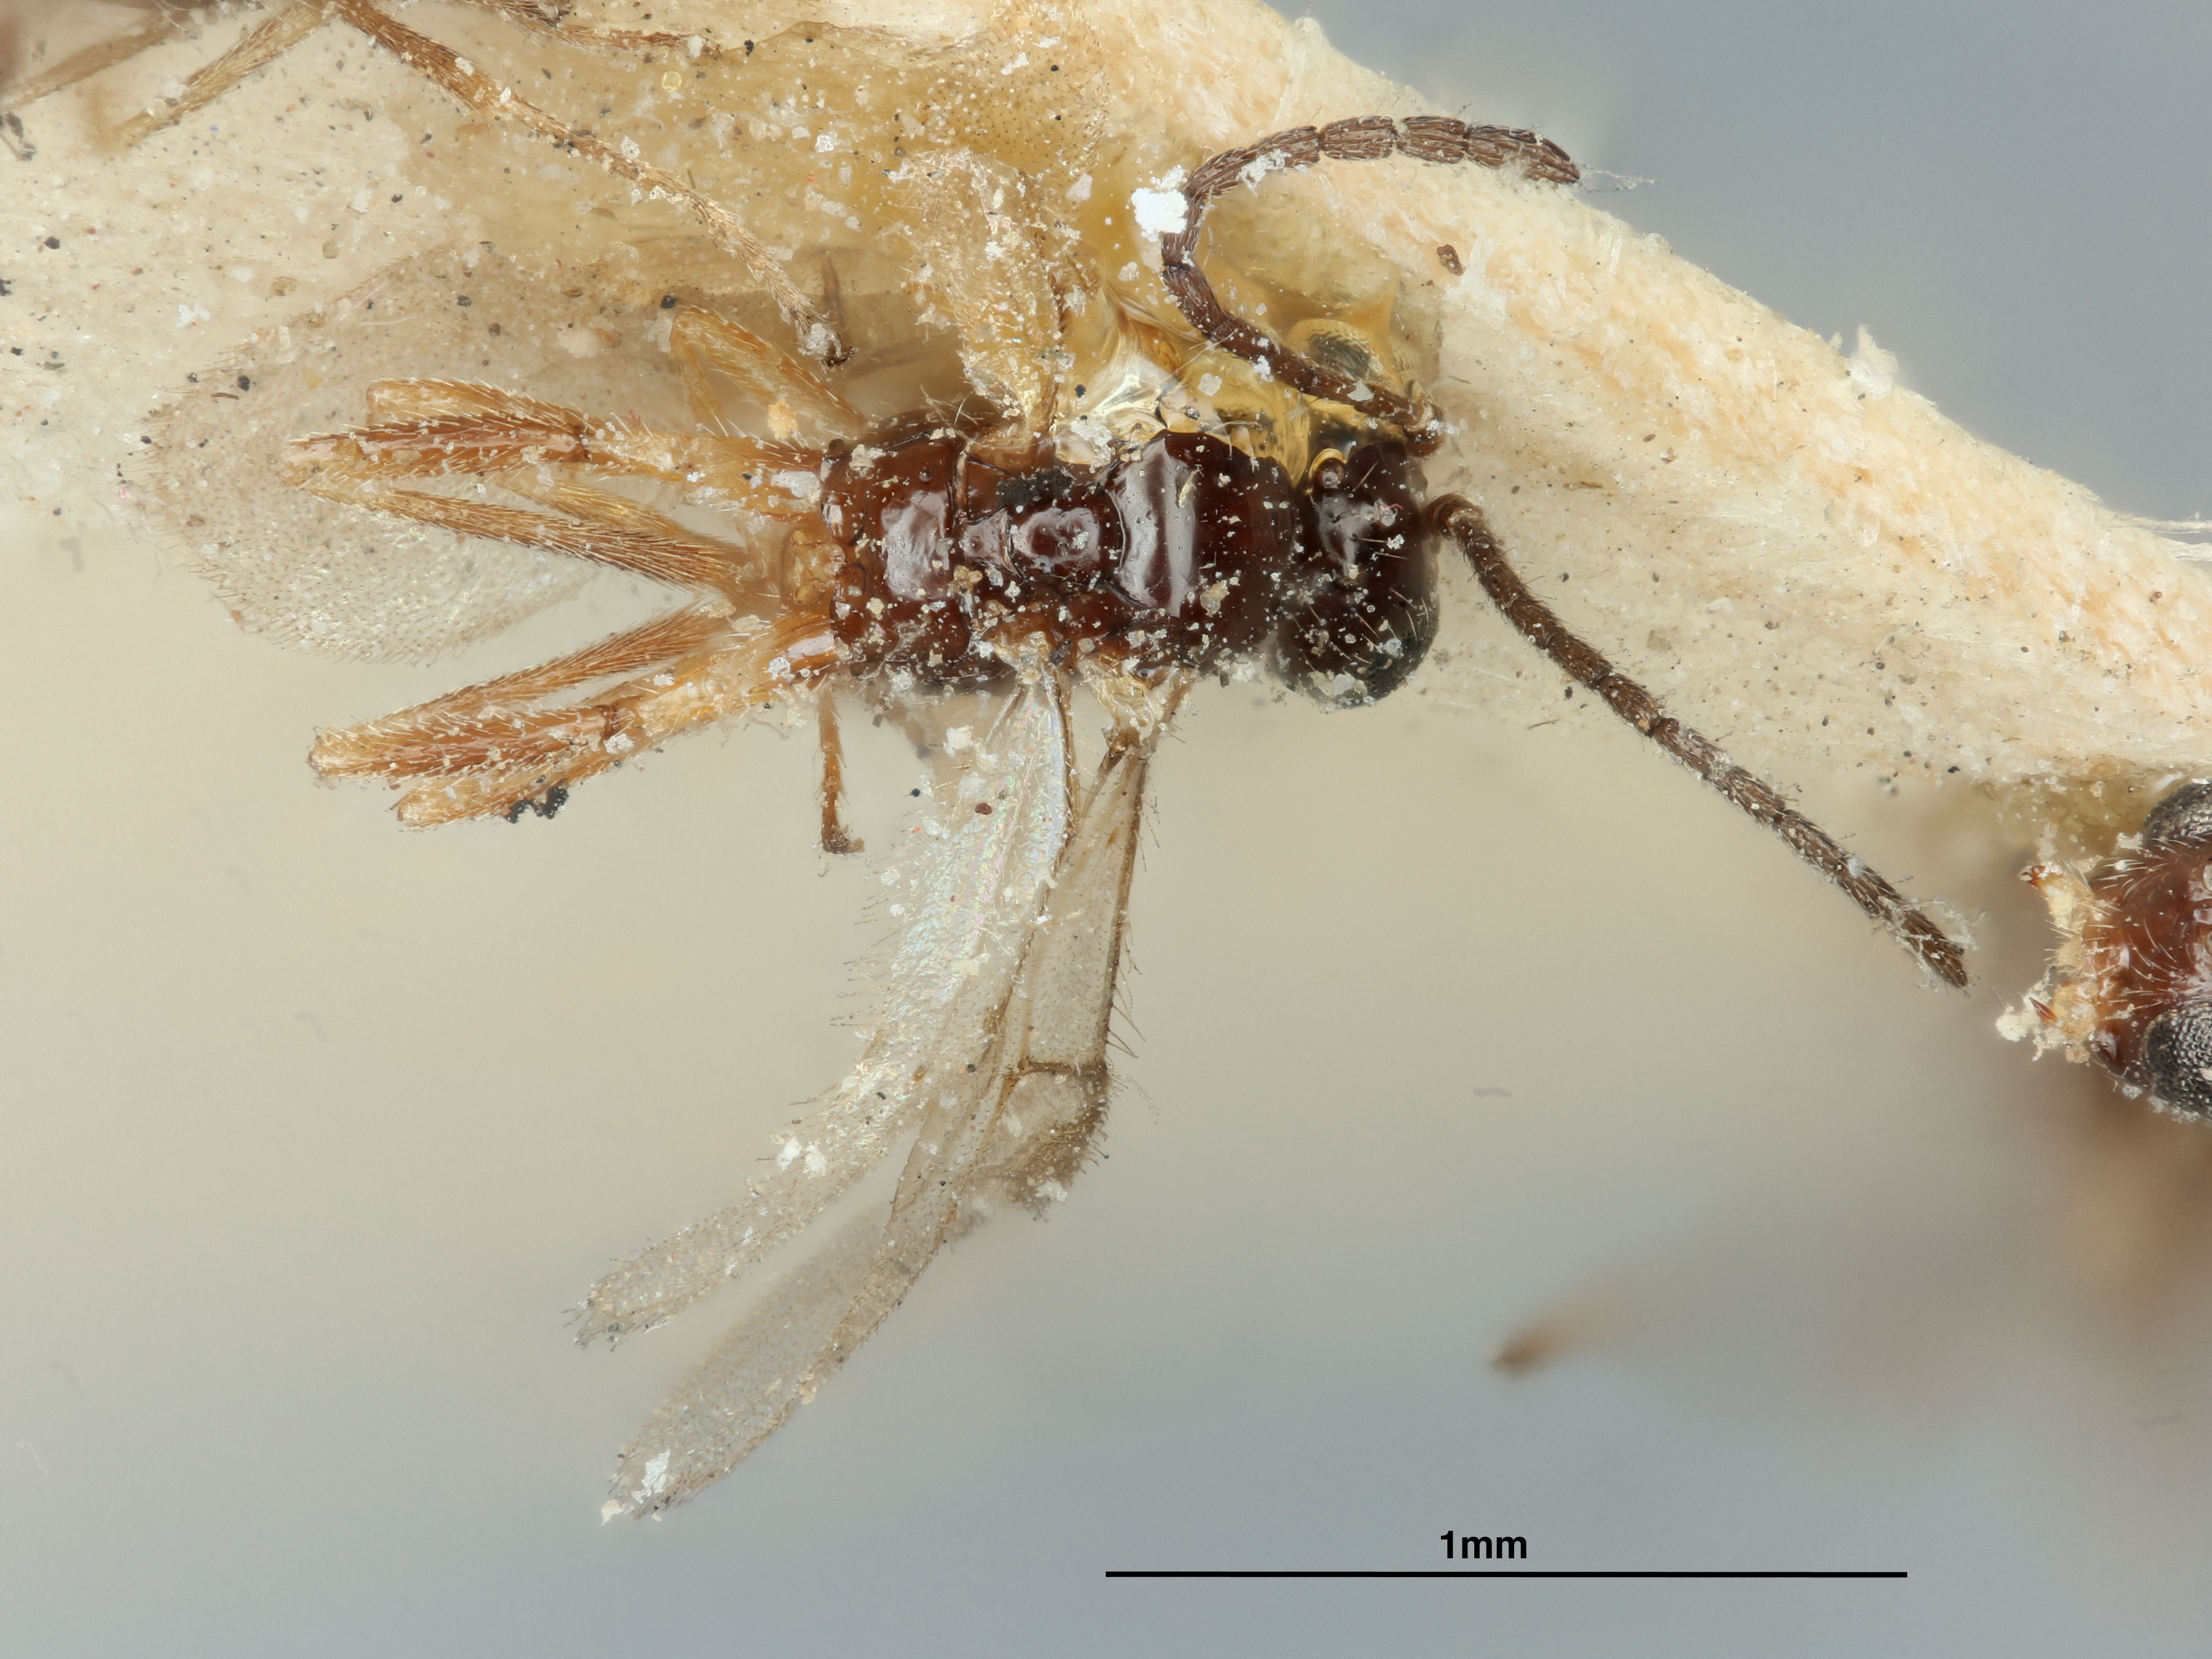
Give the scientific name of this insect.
Lipolexis salicaphidis
